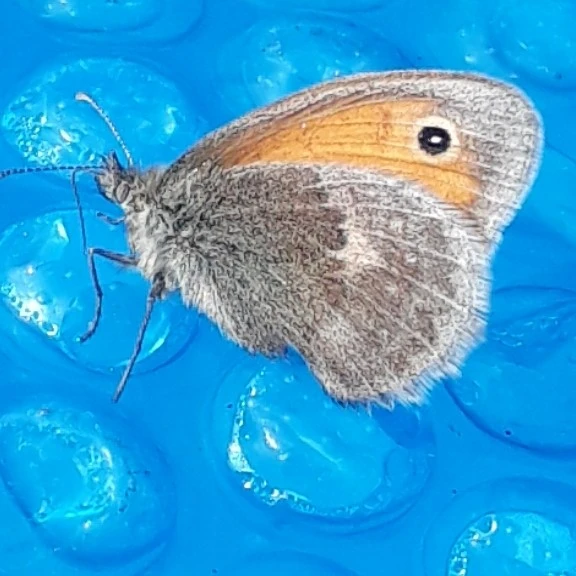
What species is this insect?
Coenonympha pamphilus
